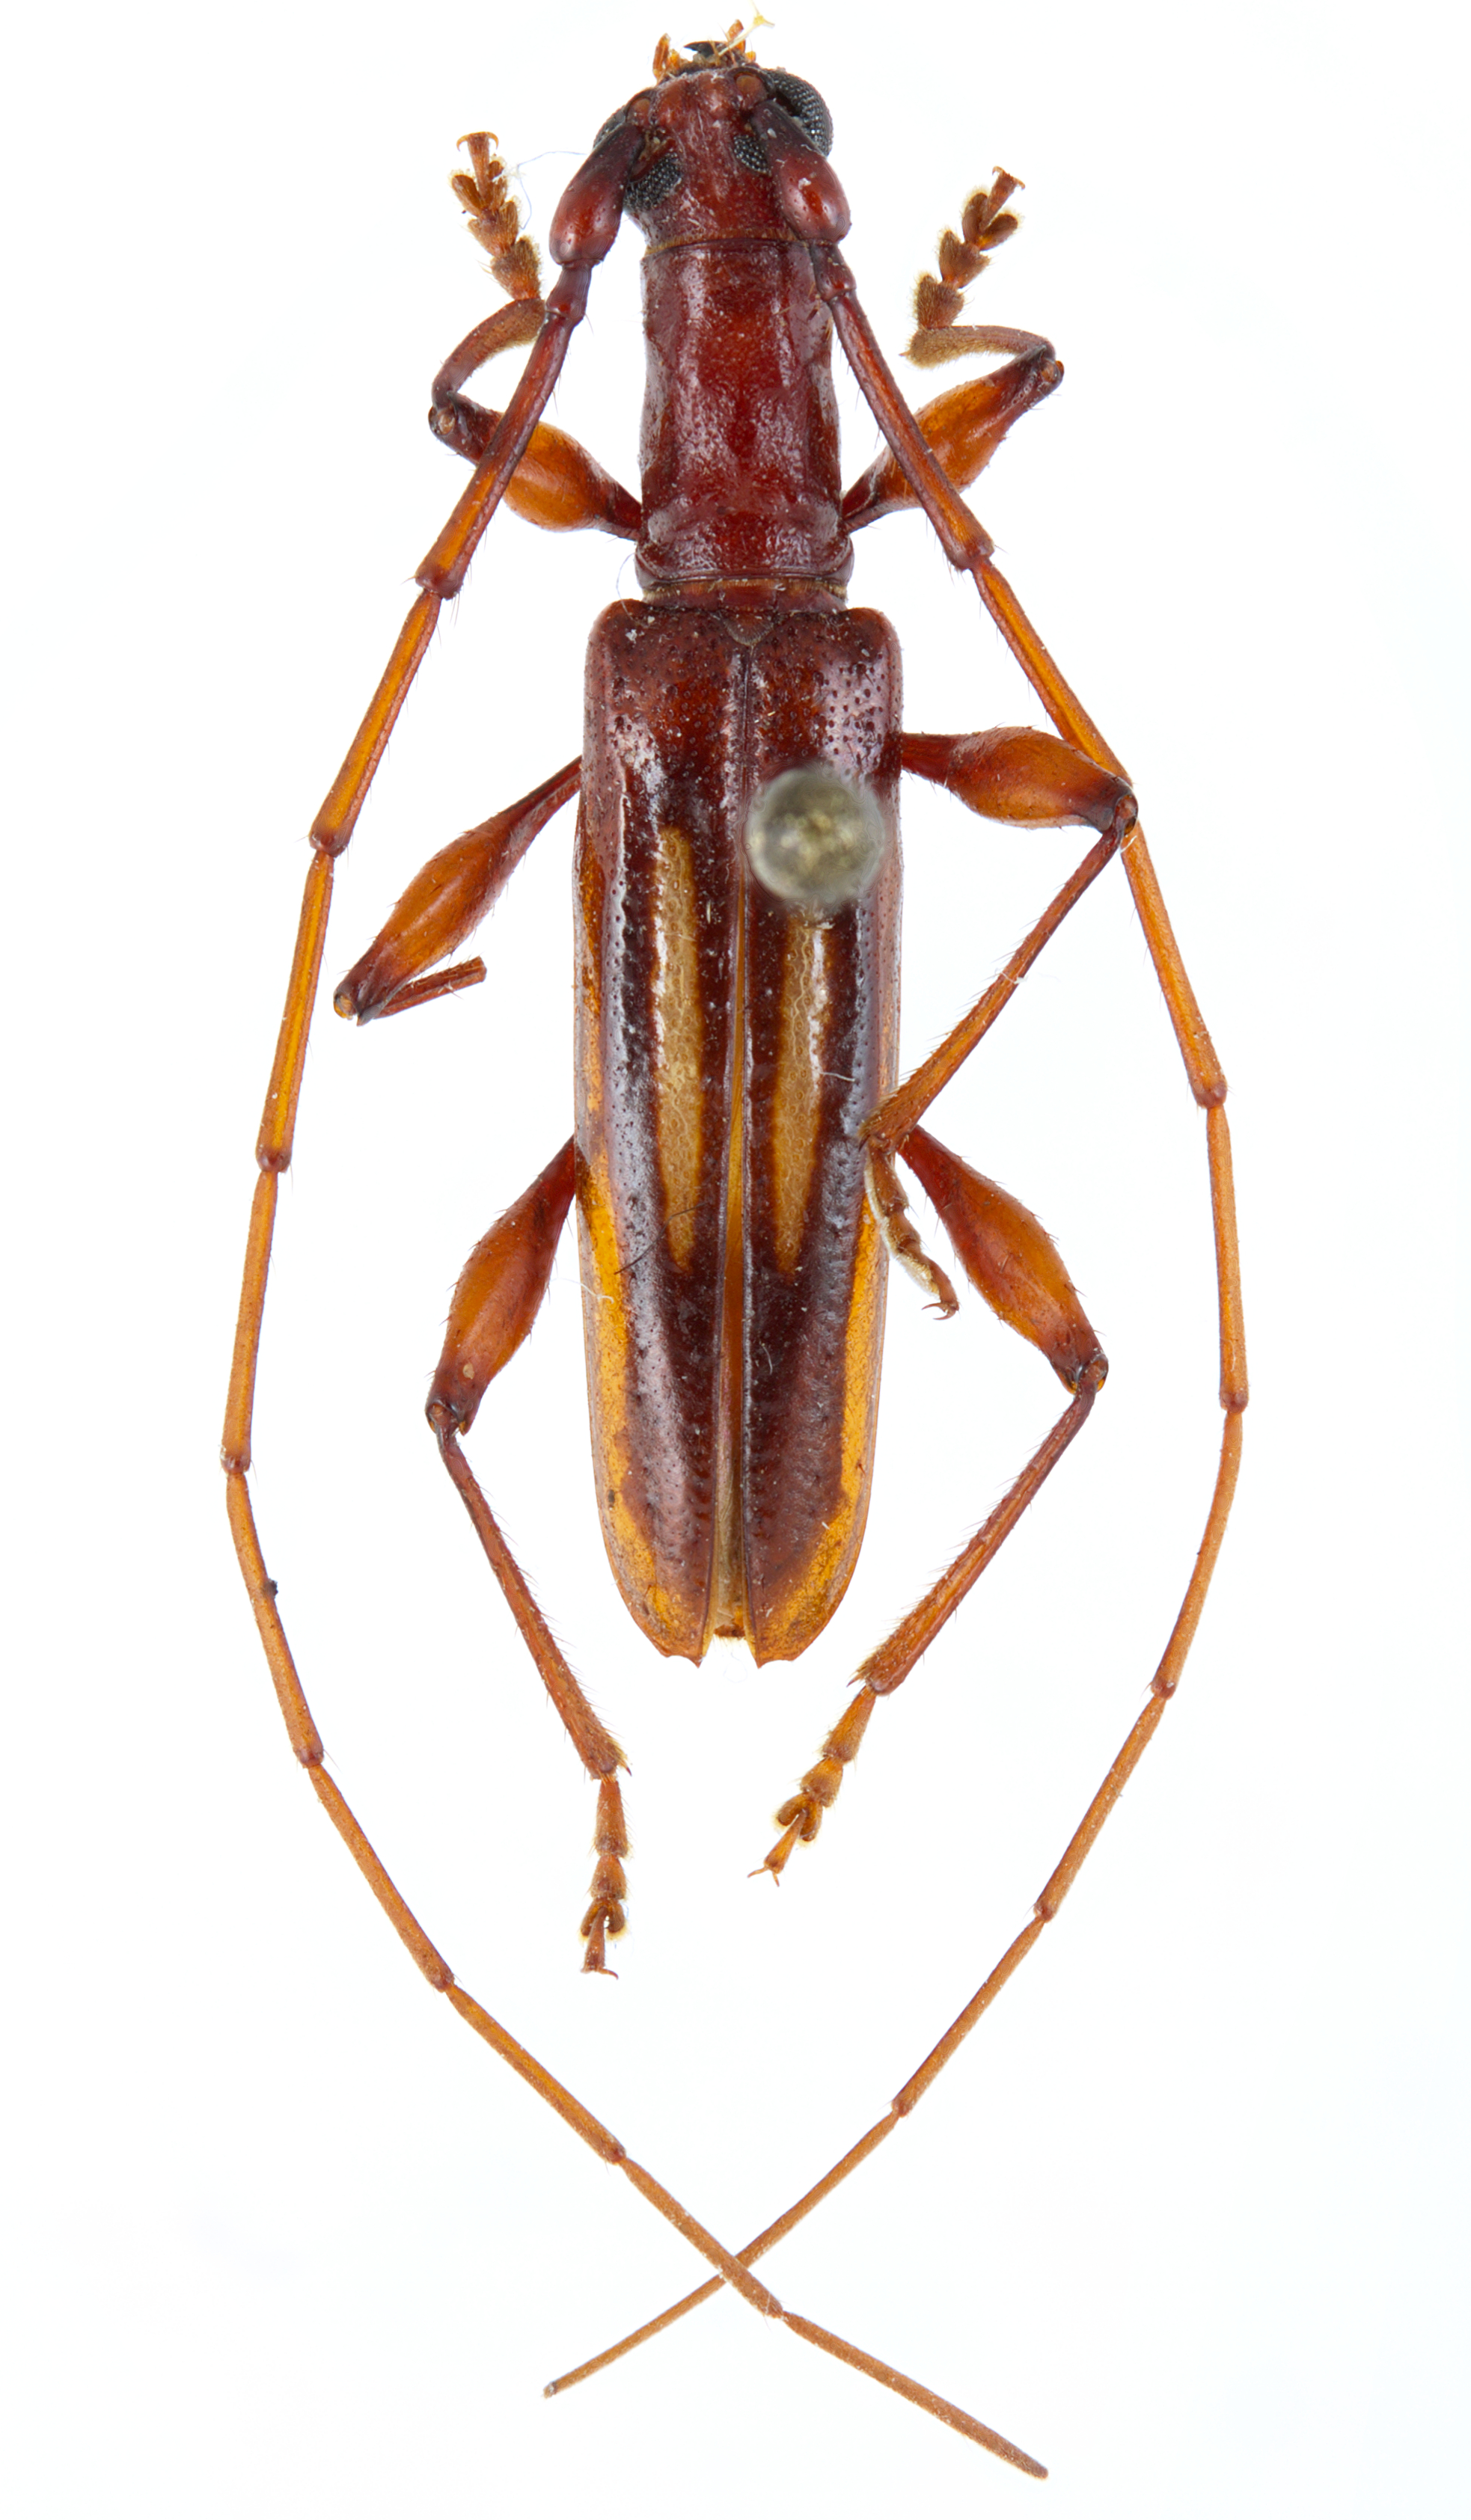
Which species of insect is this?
Psiloibidion leucogramma
